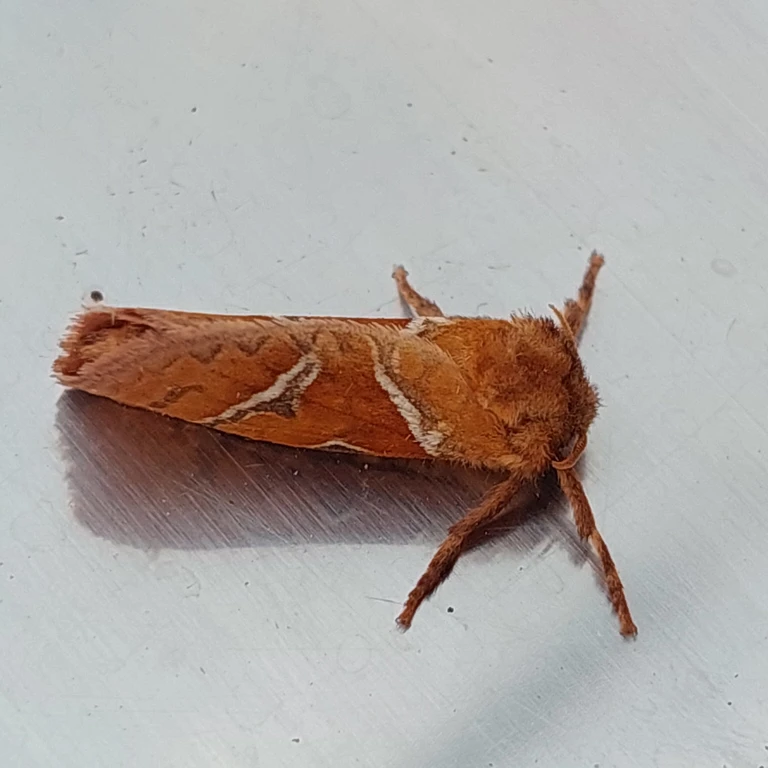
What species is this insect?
Triodia sylvina
